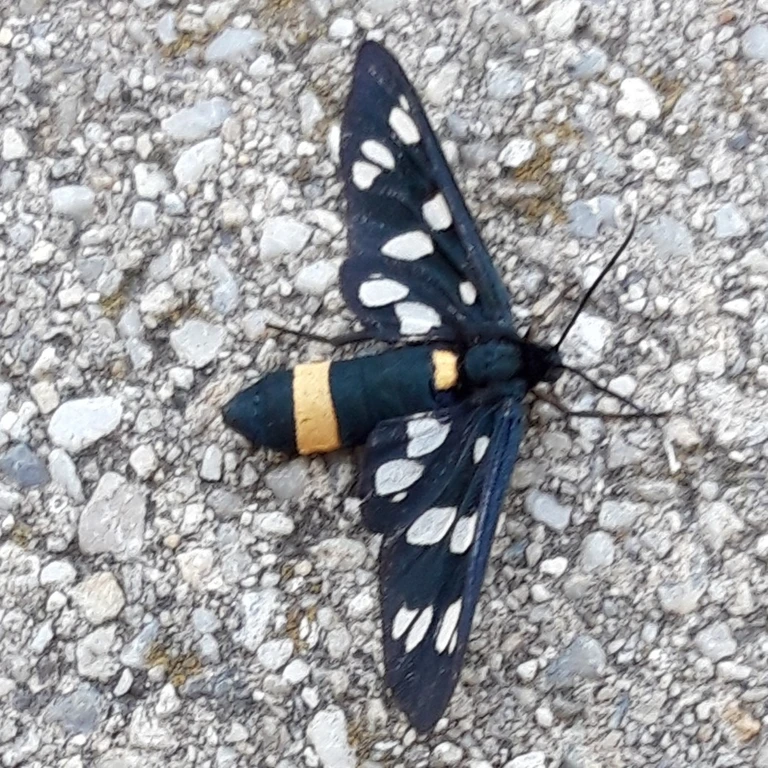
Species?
Amata phegea
